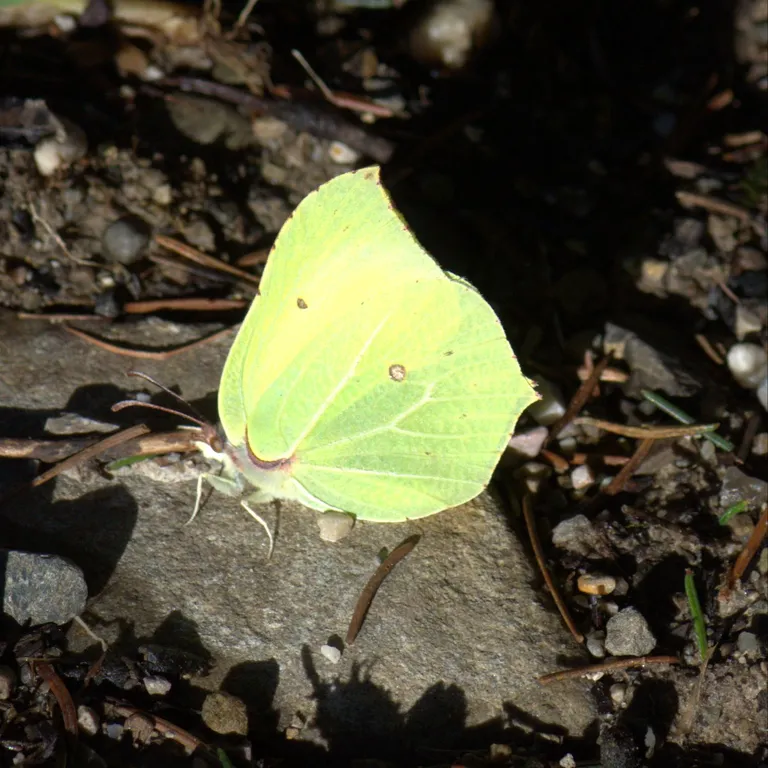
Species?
Gonepteryx rhamni
